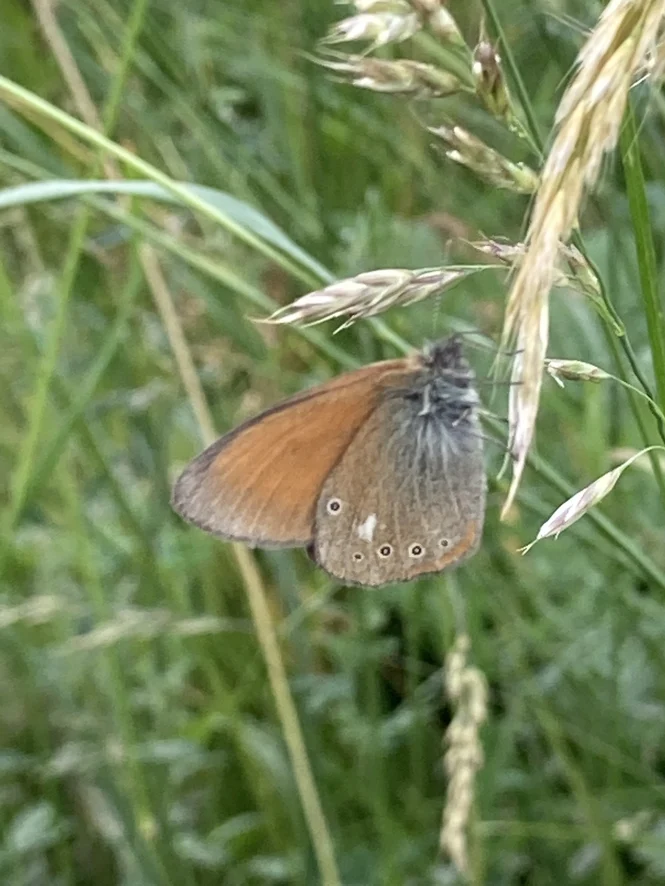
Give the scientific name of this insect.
Coenonympha glycerion (also Coenonympha iphis)
